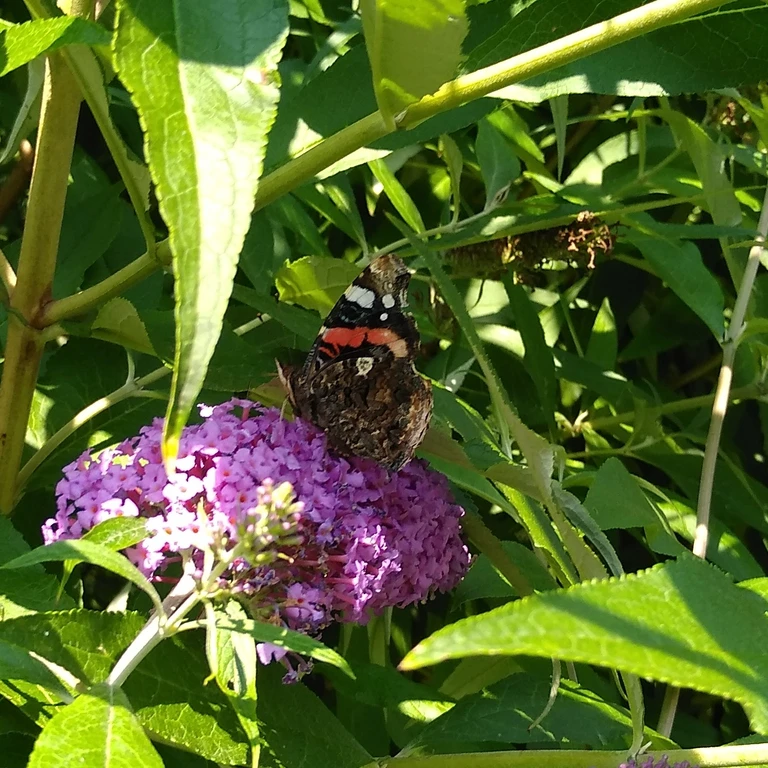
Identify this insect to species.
Vanessa atalanta
